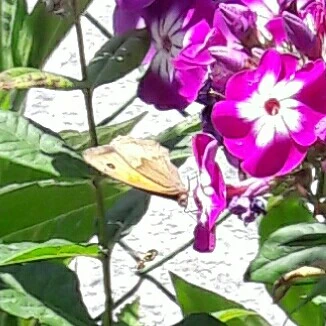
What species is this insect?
Maniola jurtina
